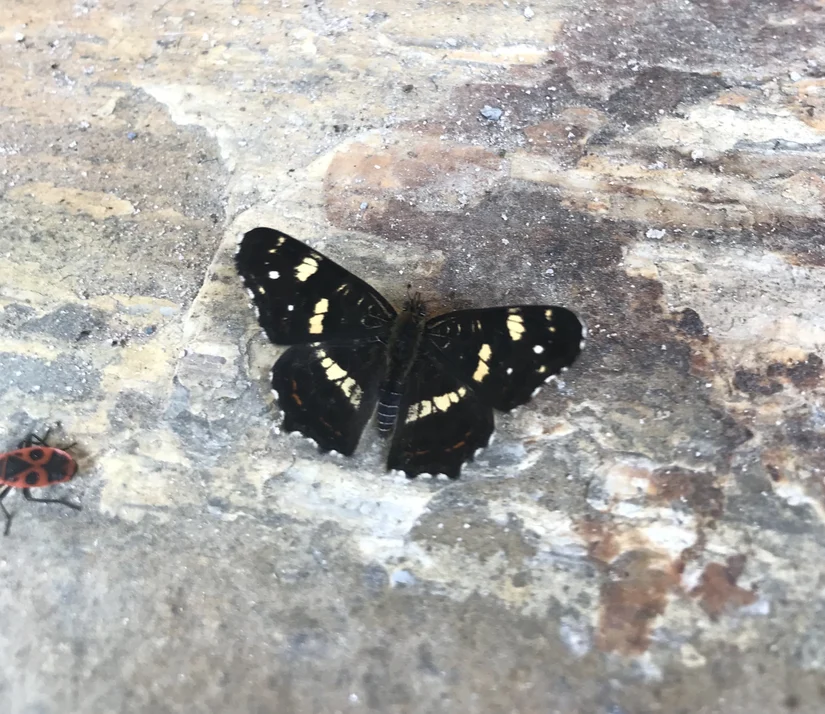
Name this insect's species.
Araschnia levana
